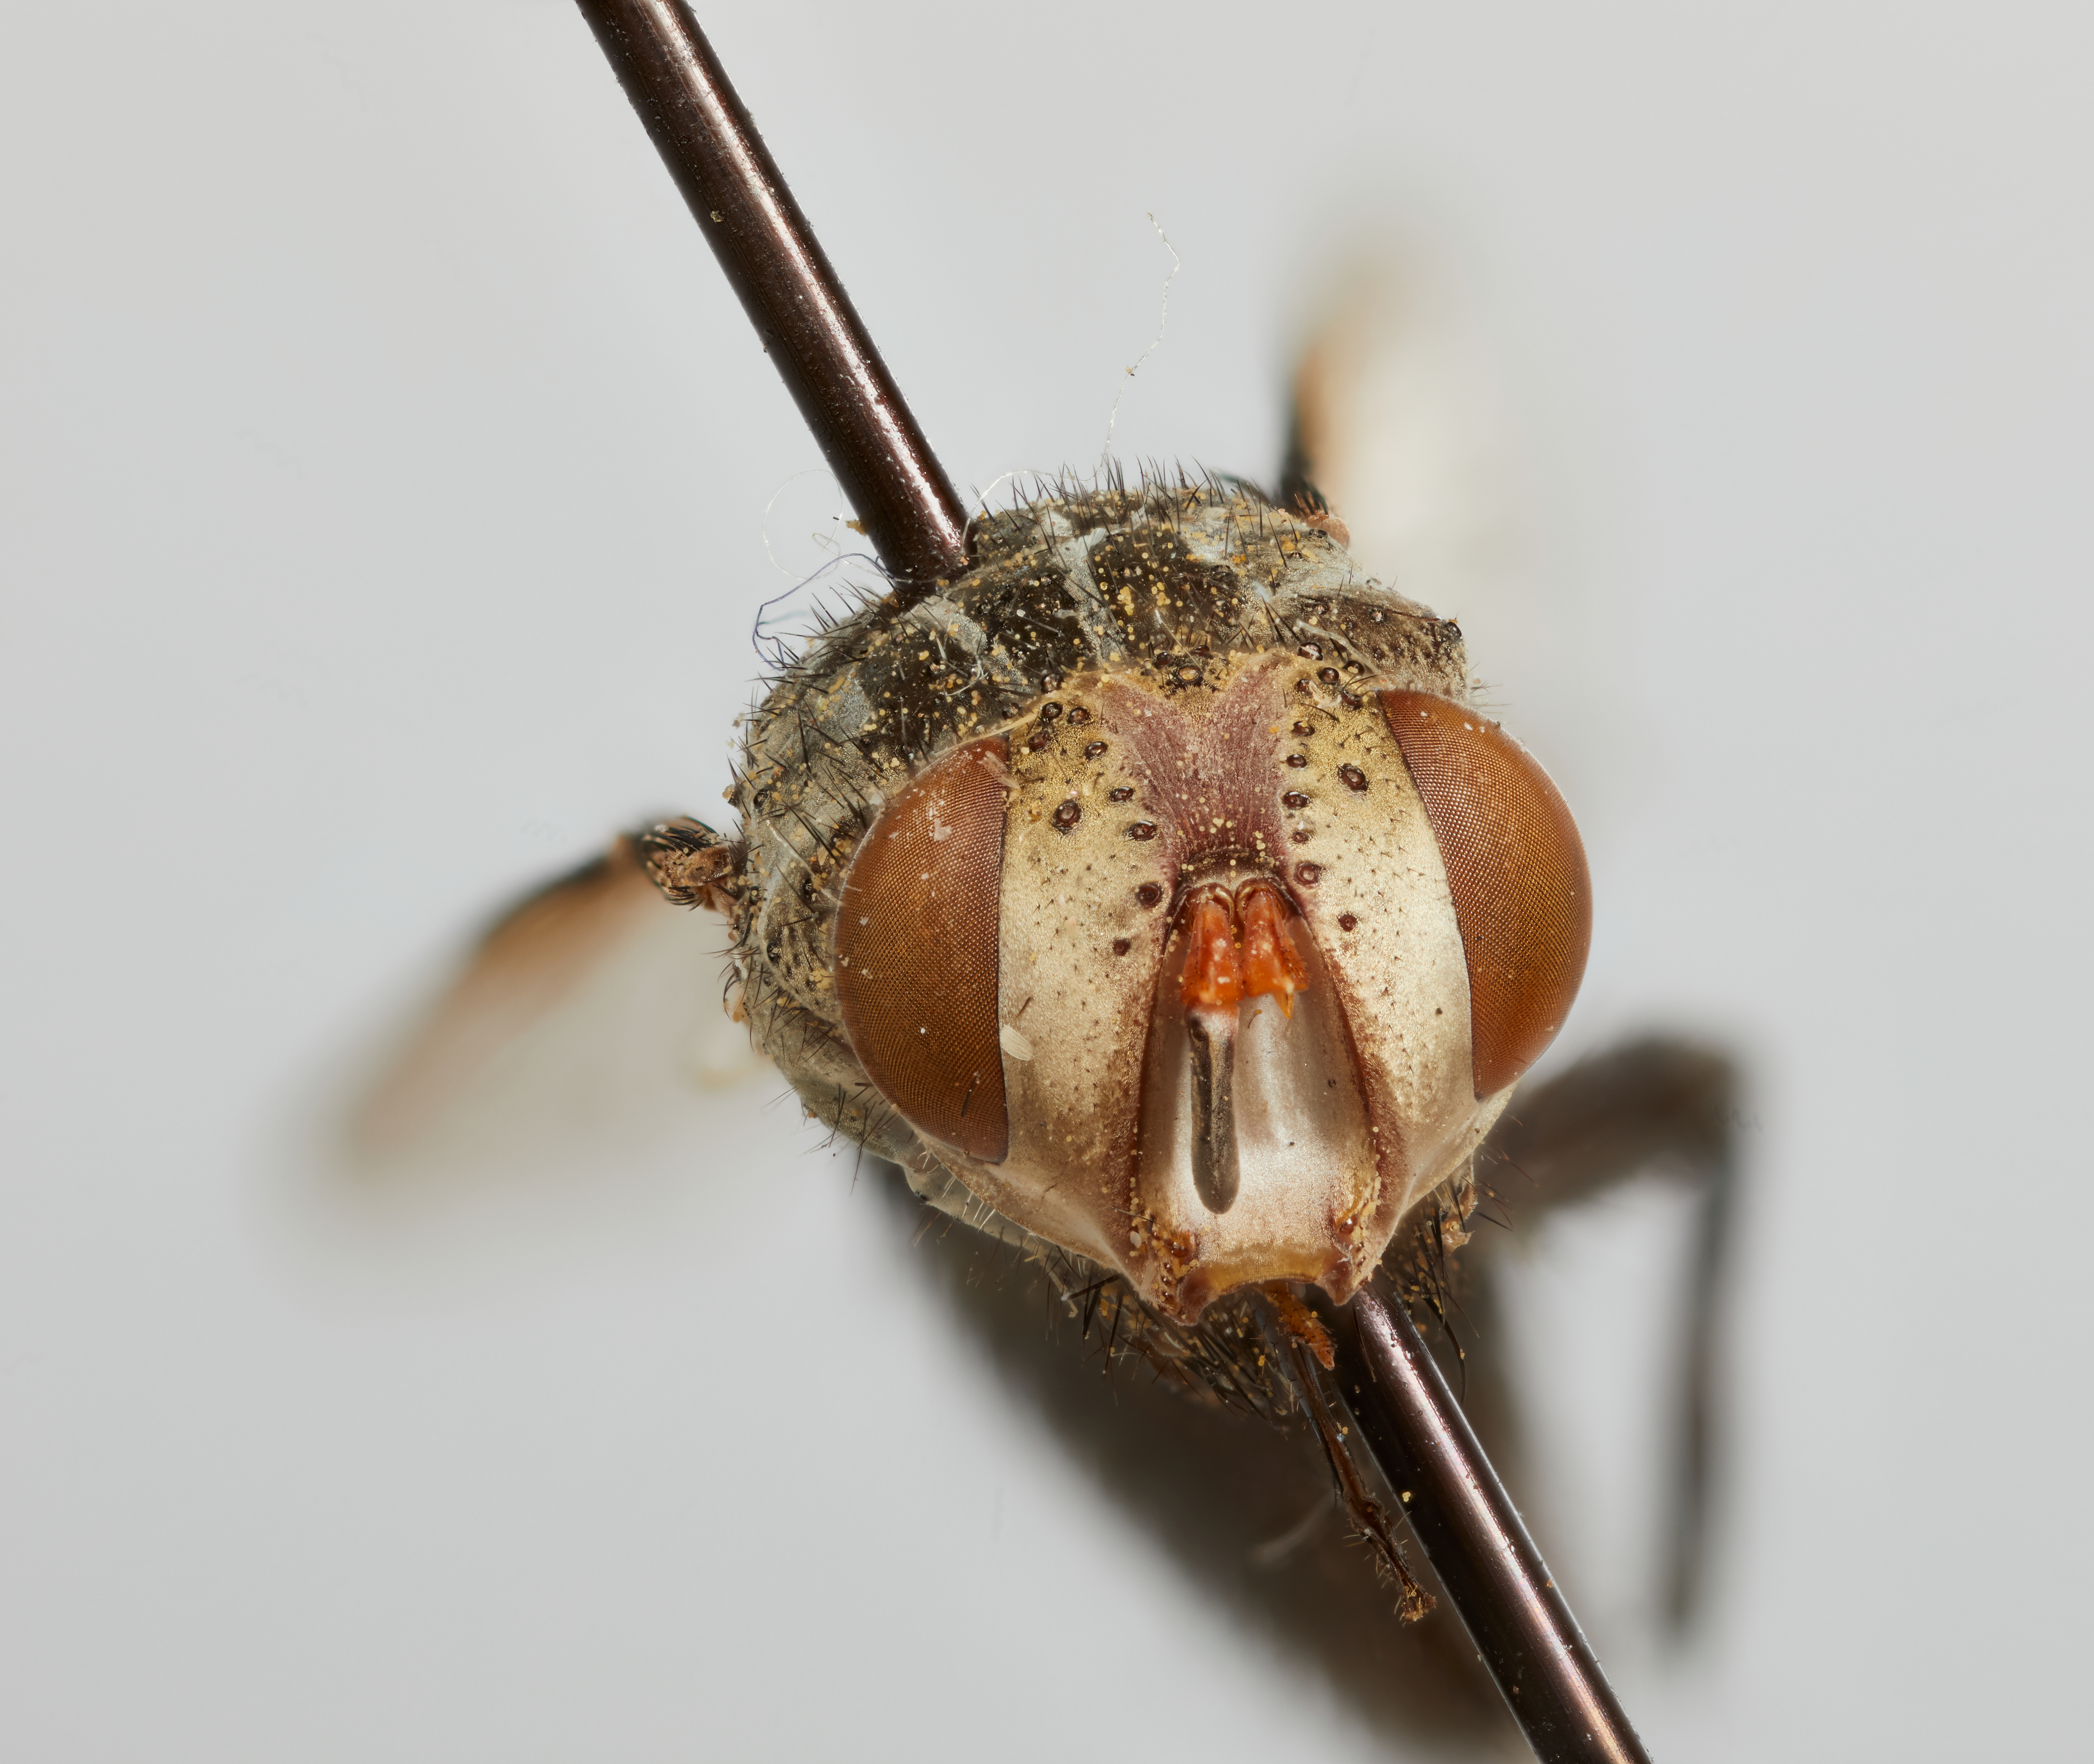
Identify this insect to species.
Plagiomima abdominalis
